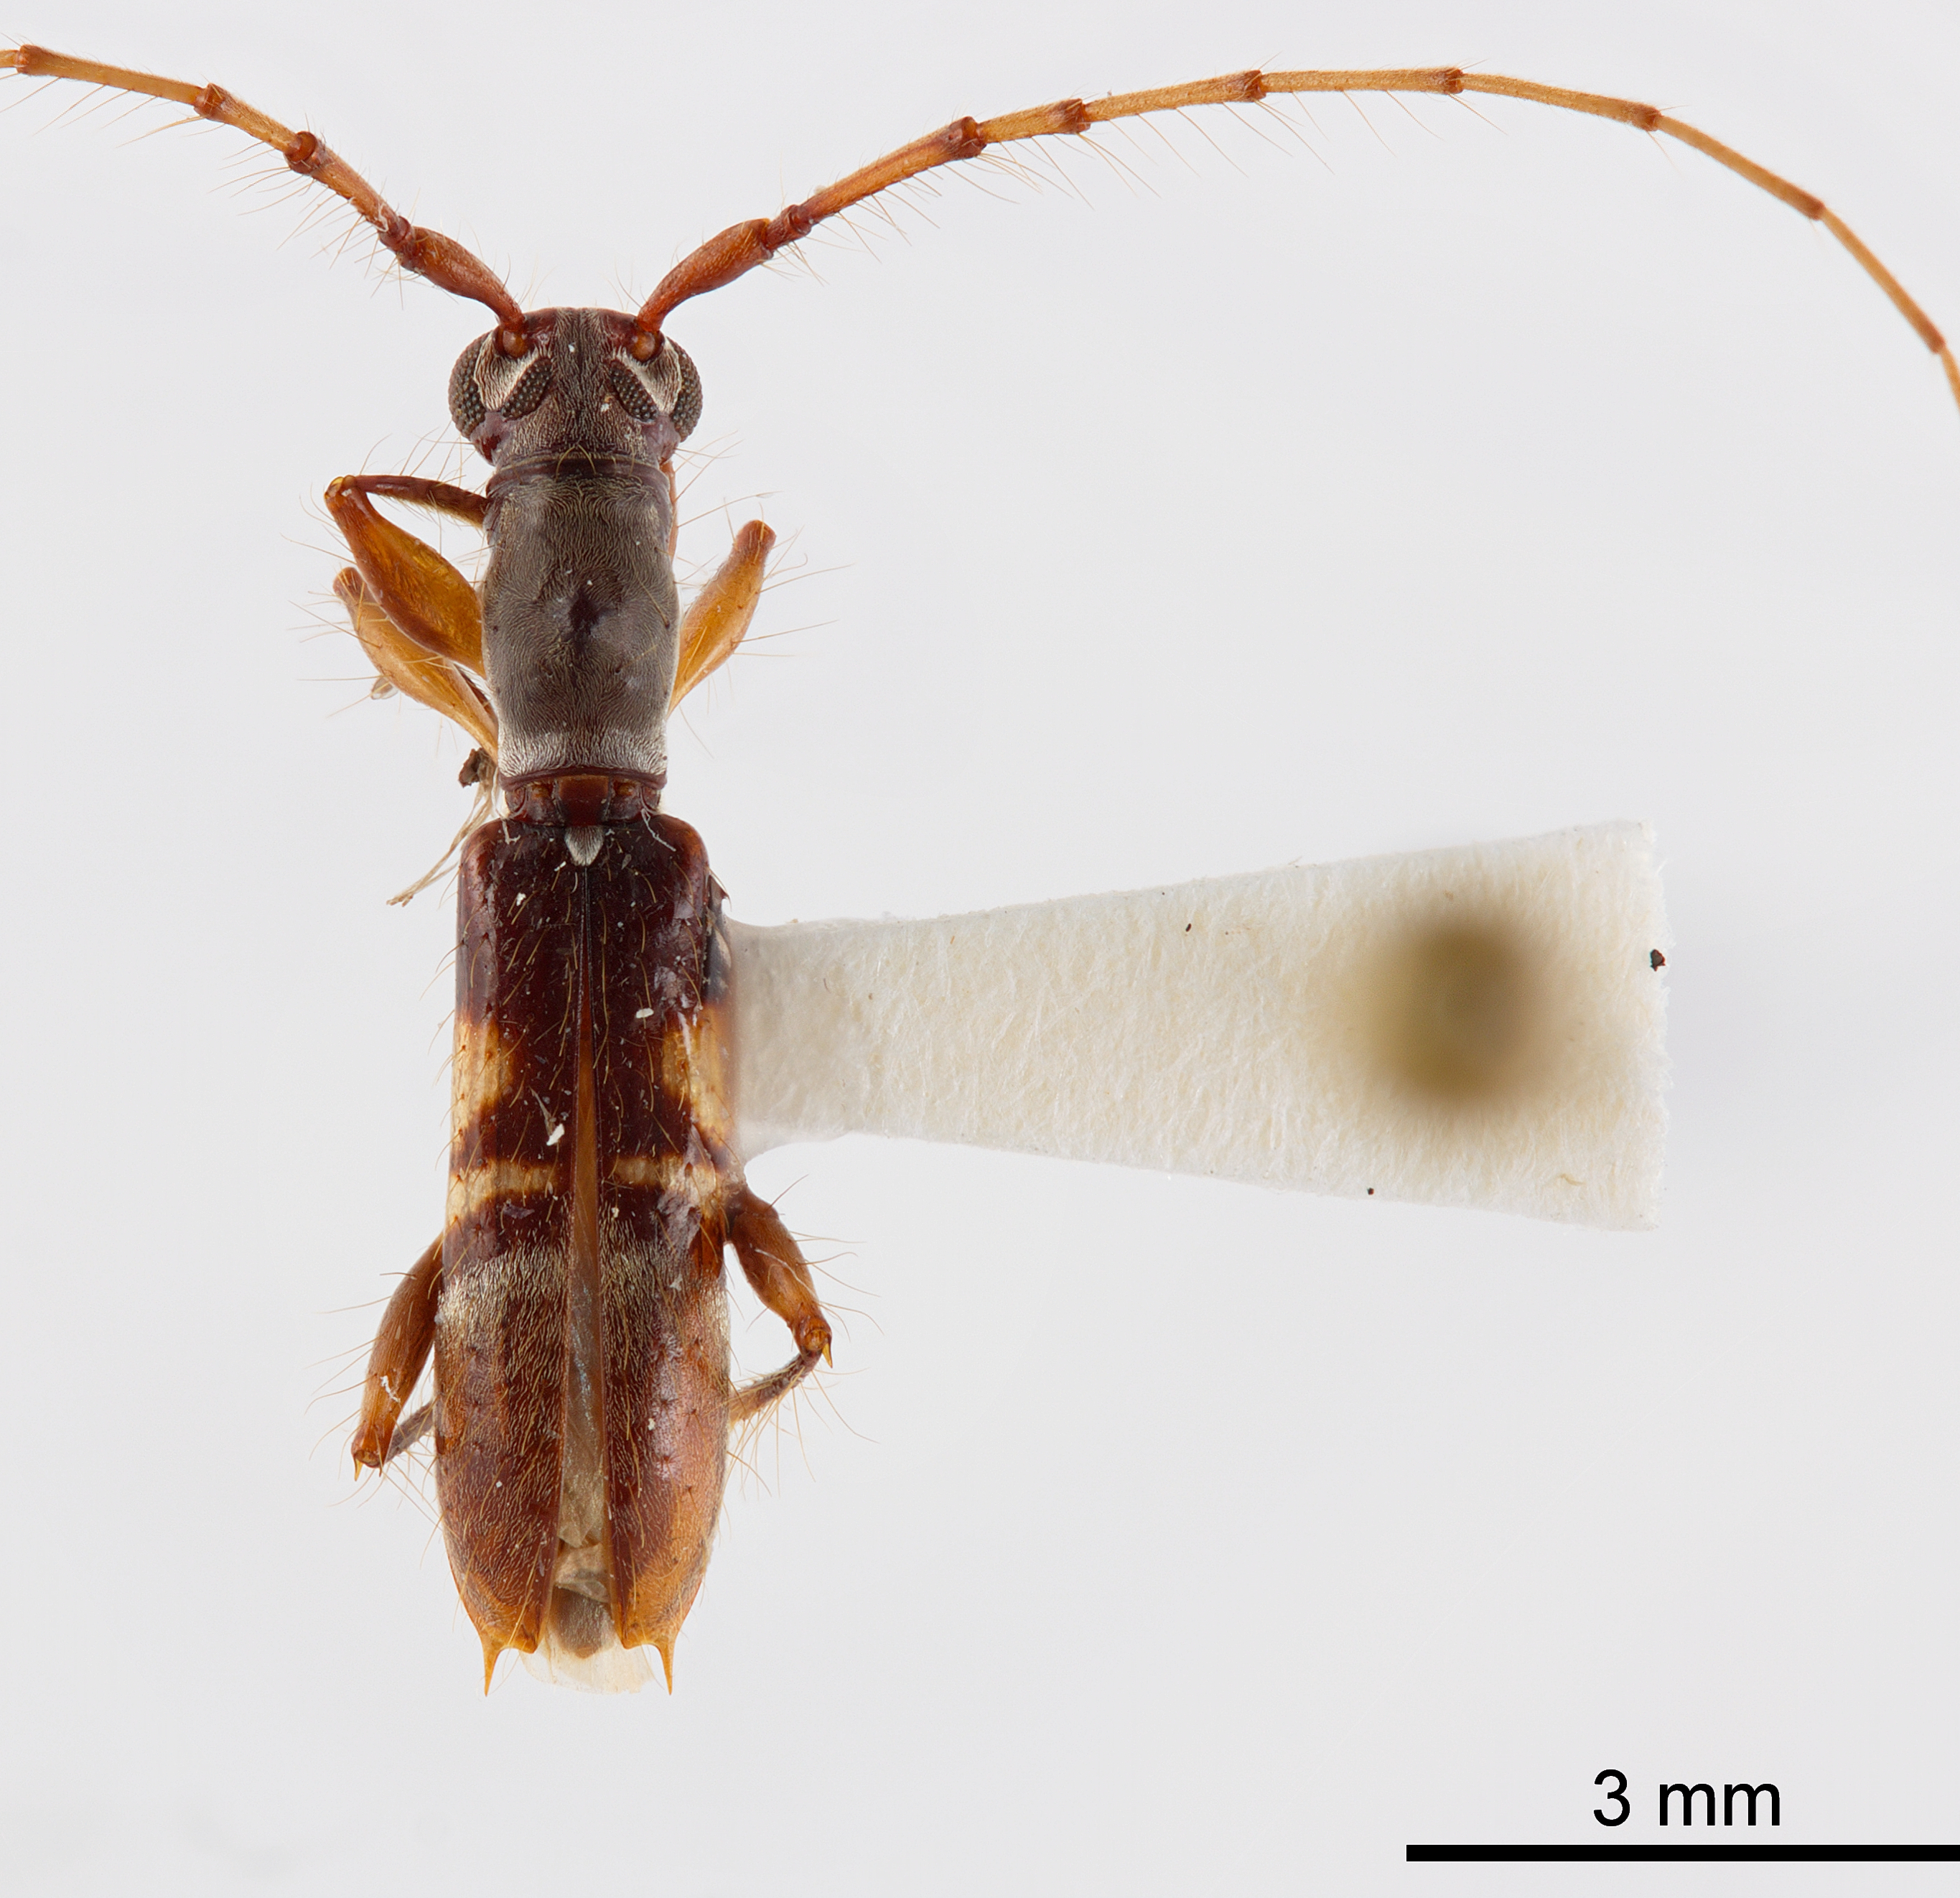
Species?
Cycnidolon approximatum
